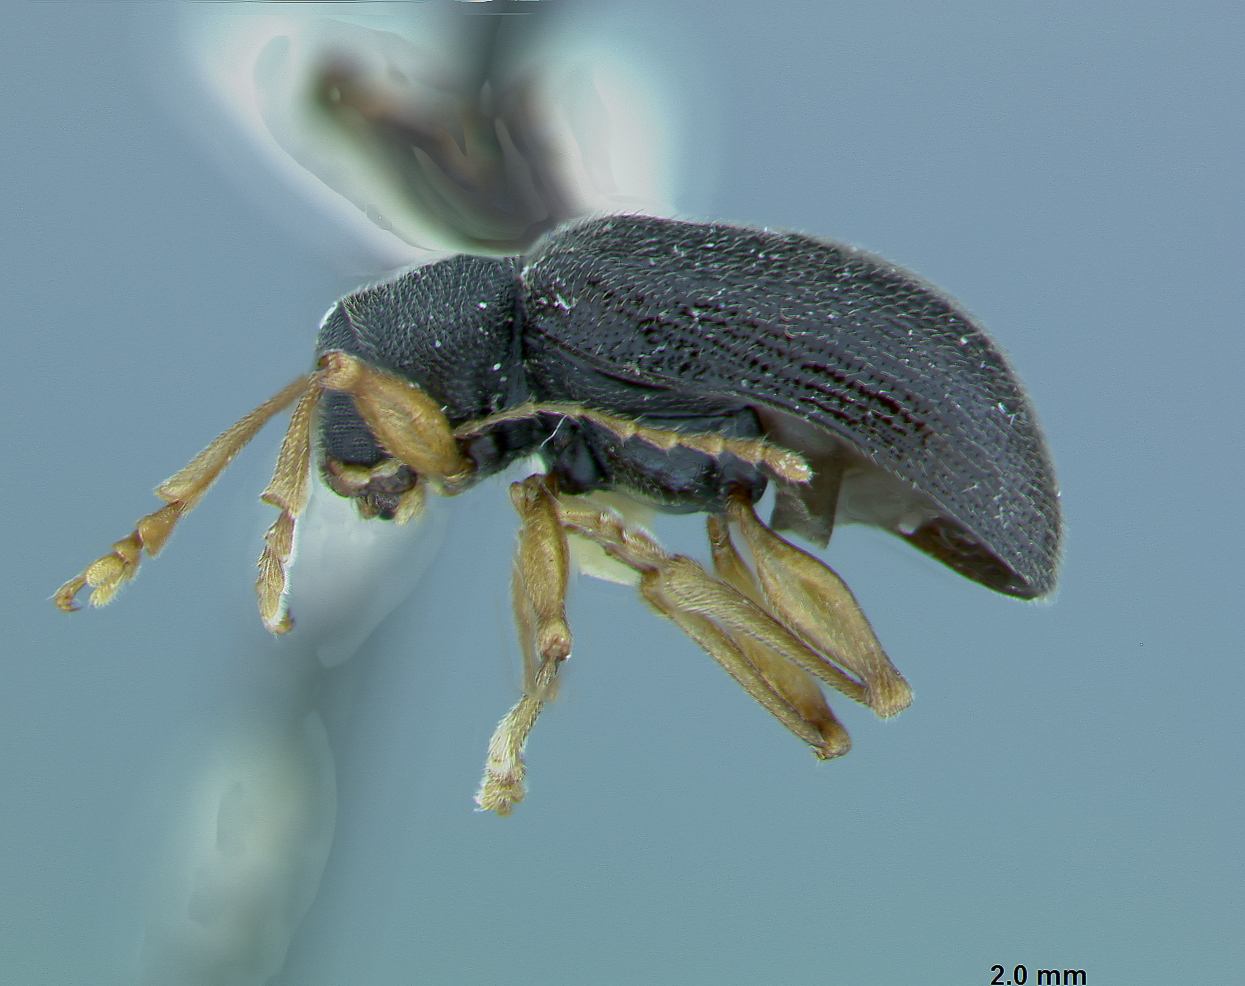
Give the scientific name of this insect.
Xanthonia monticola
